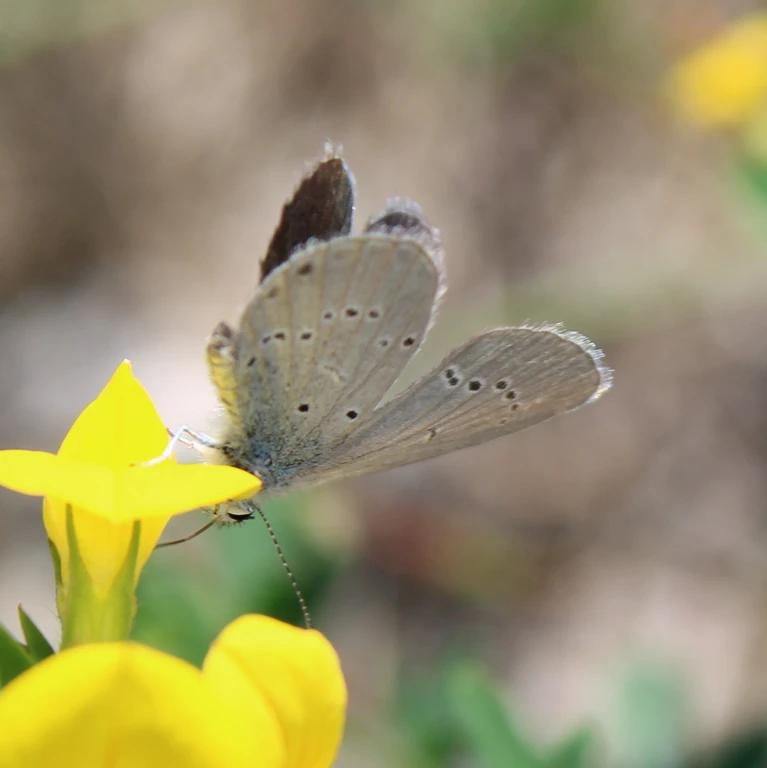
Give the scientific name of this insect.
Cupido minimus
